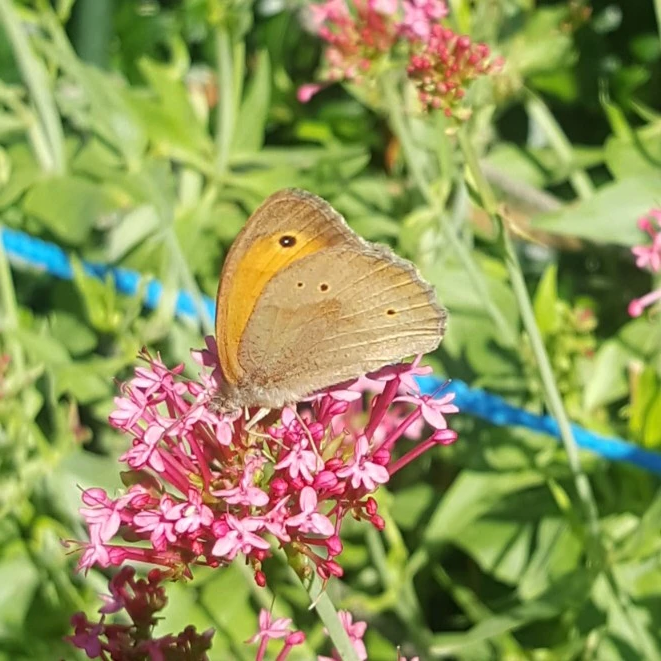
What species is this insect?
Maniola jurtina
